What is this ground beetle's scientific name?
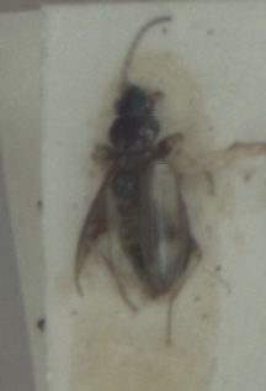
Bembidion femoratum
